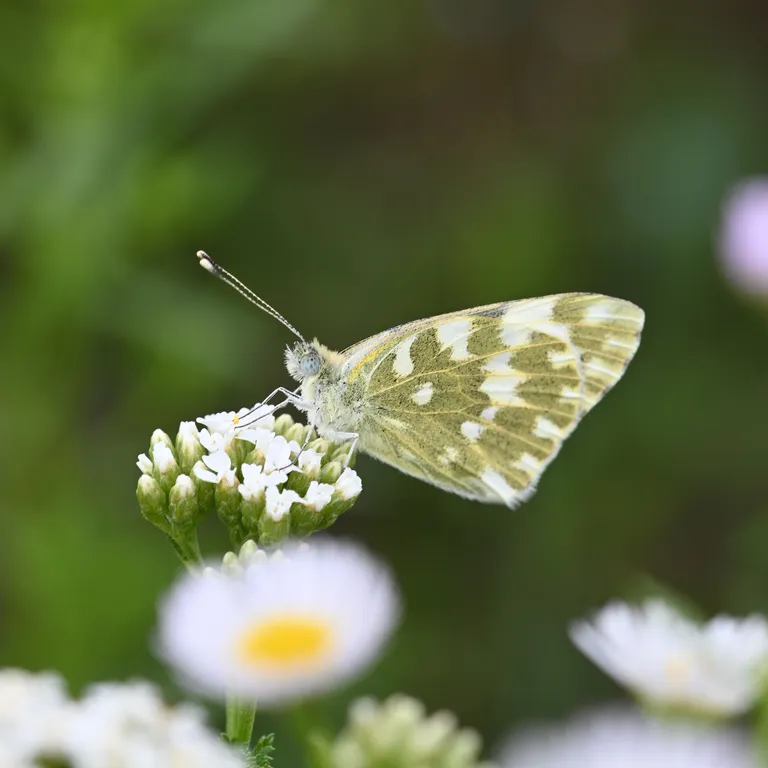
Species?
Pontia edusa
